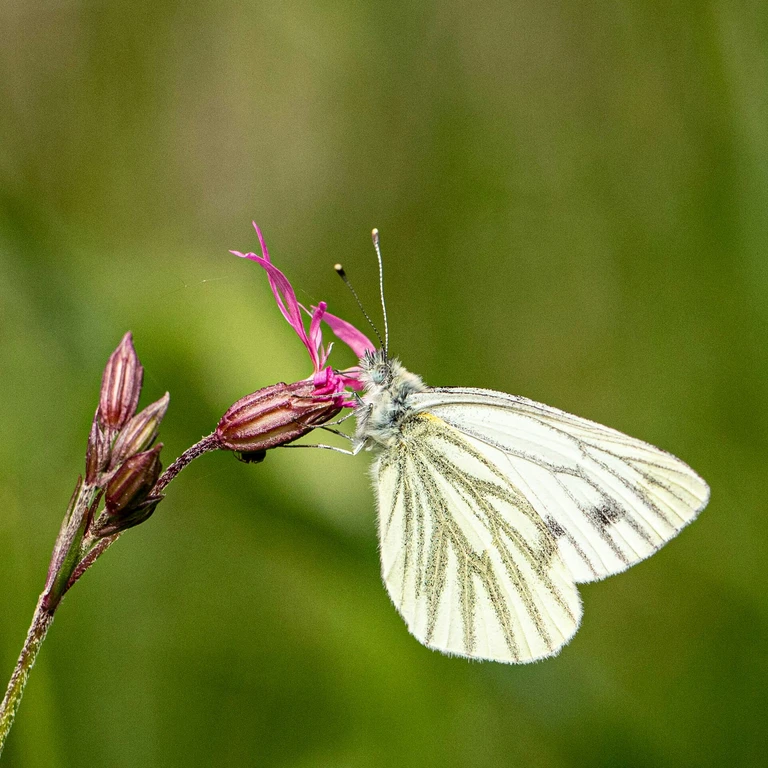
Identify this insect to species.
Pieris napi
